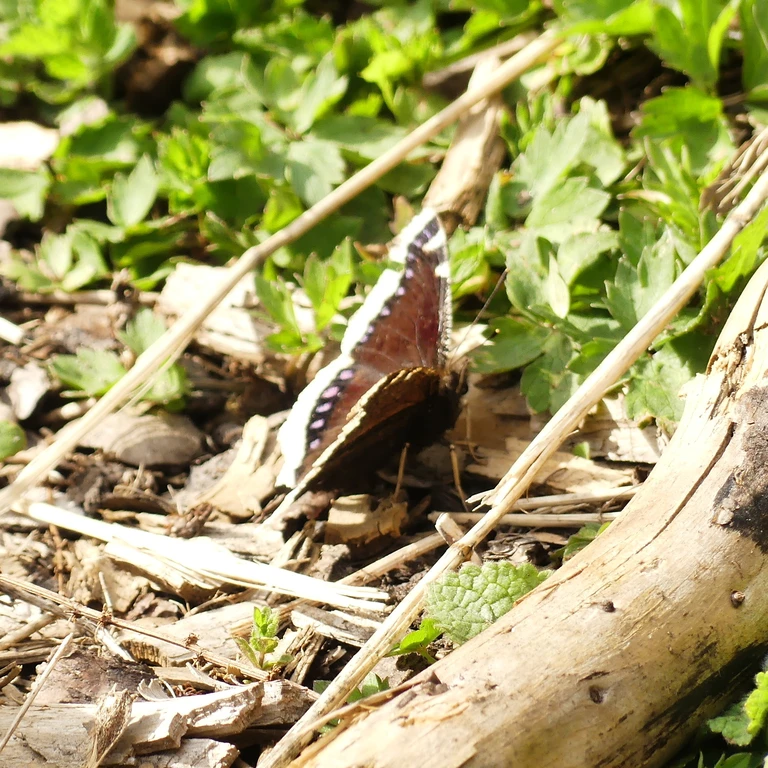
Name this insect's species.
Nymphalis antiopa
